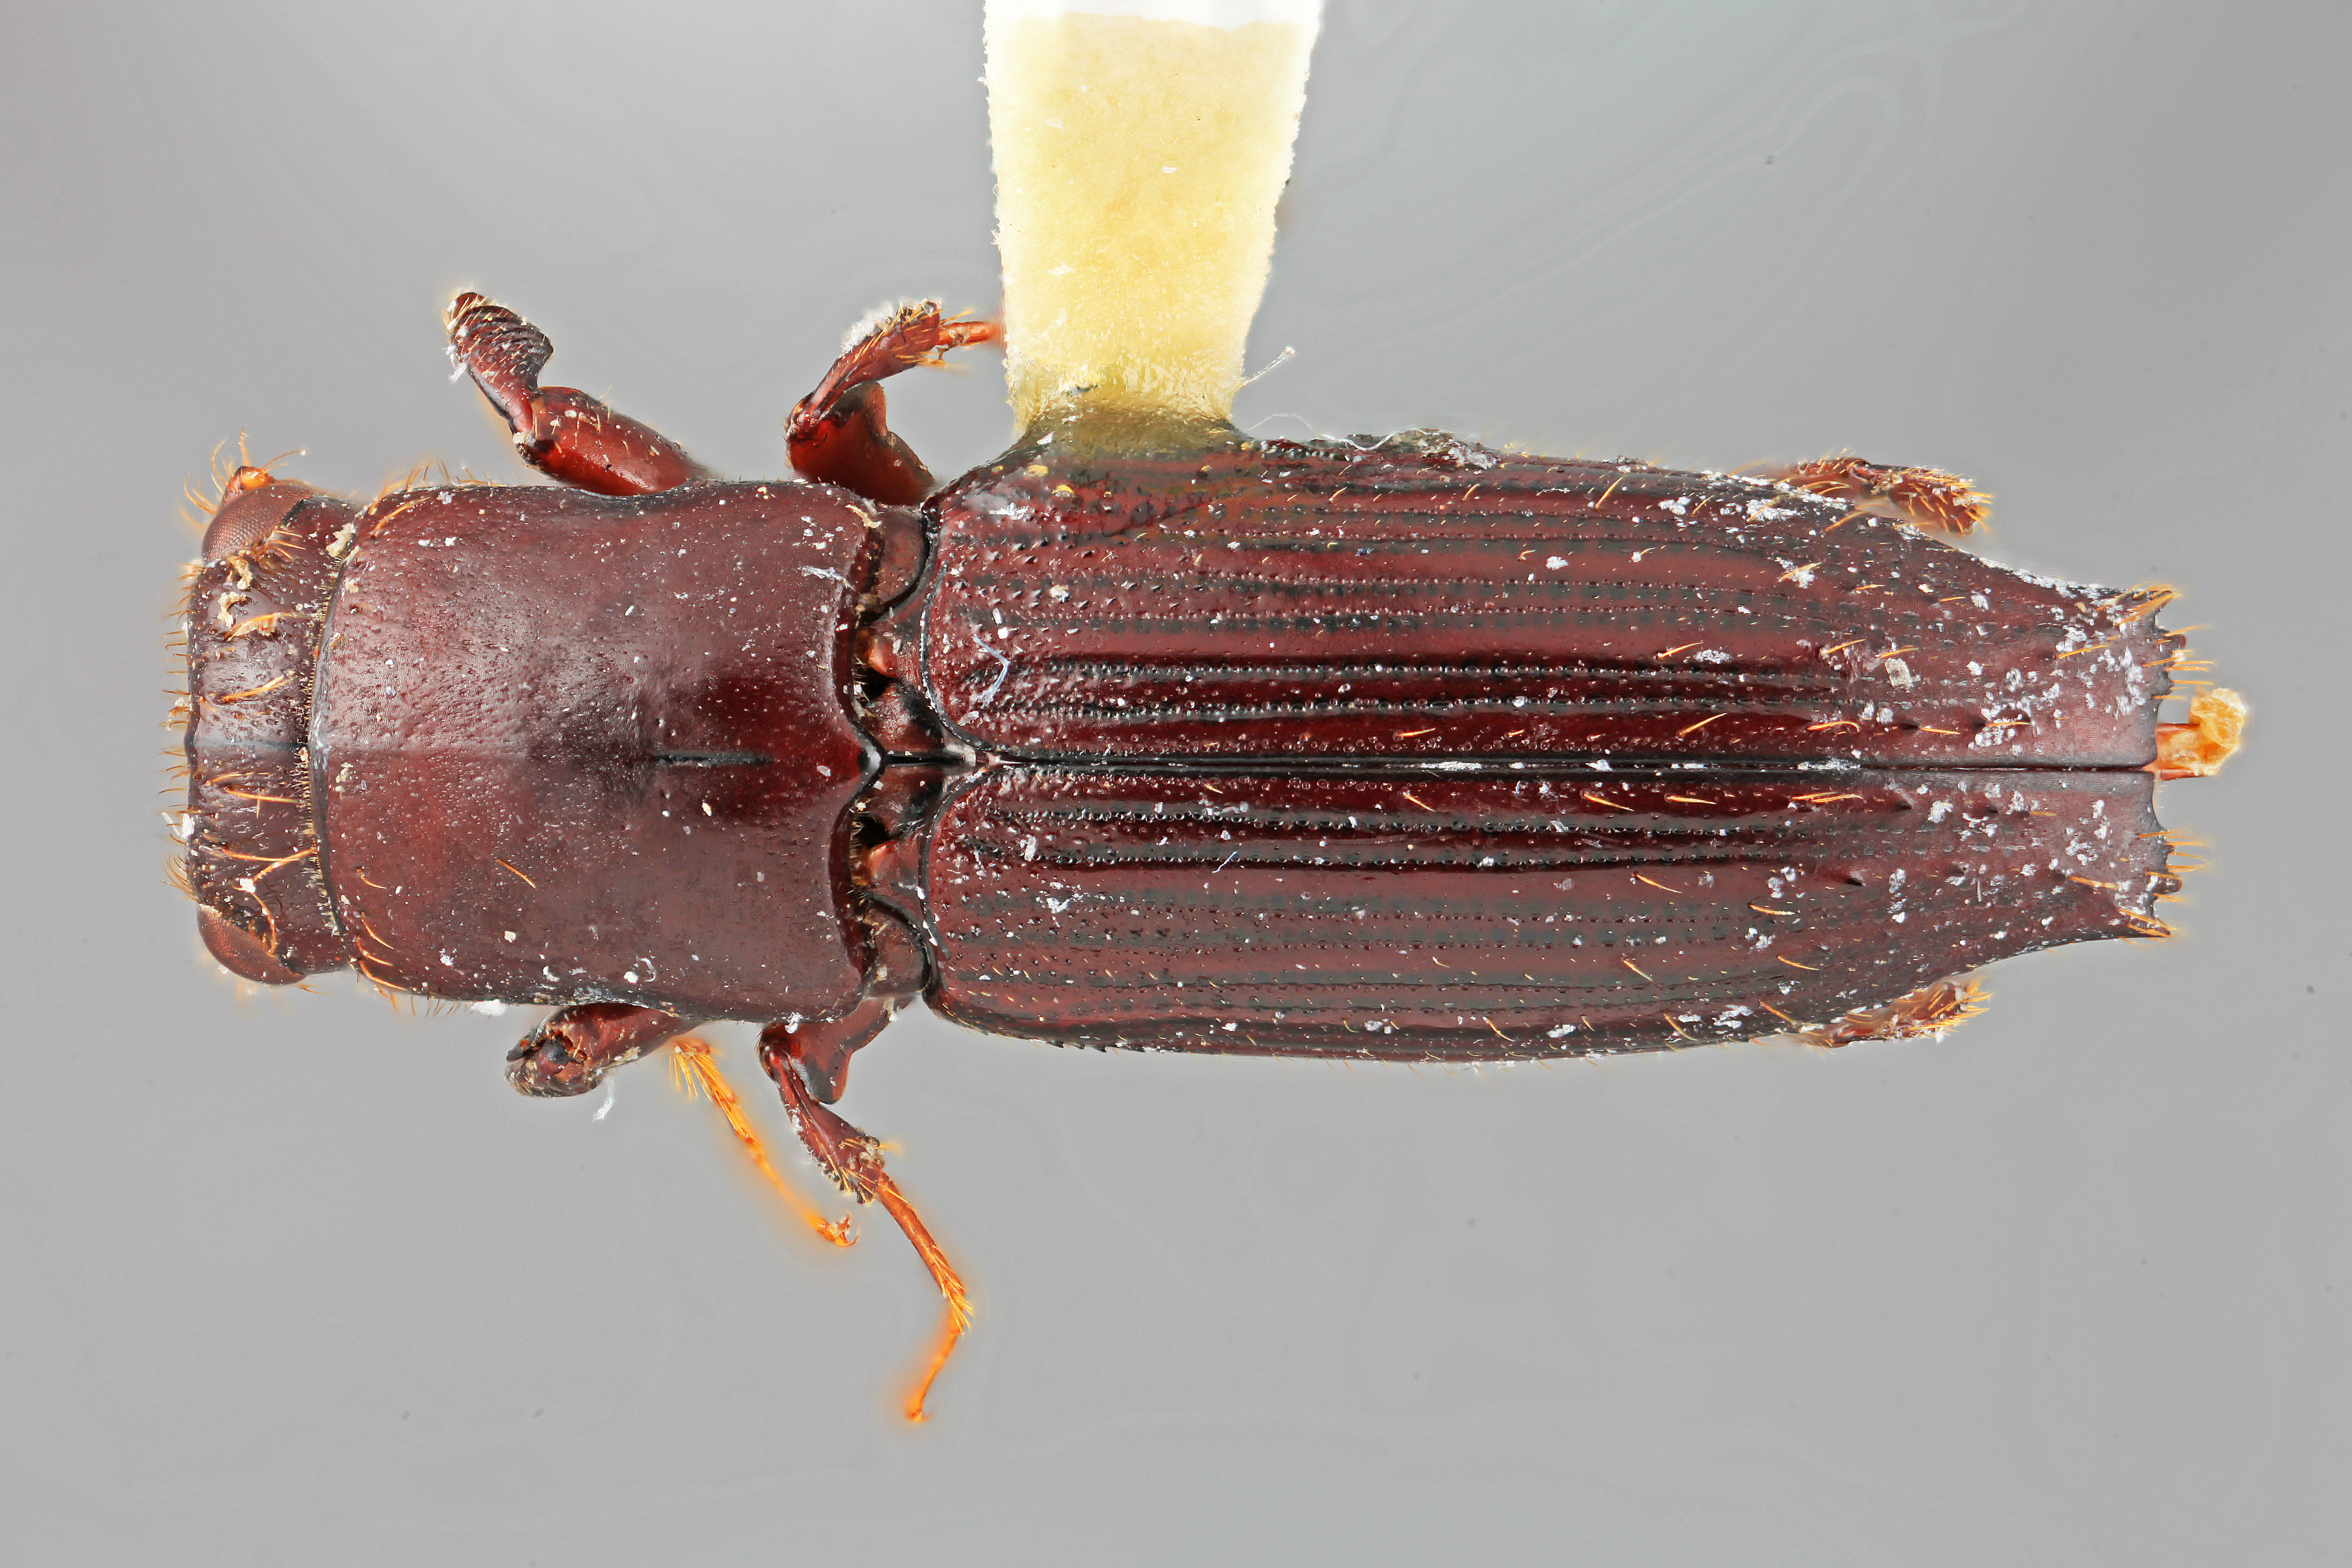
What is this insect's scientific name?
Platypus chiriquensis
